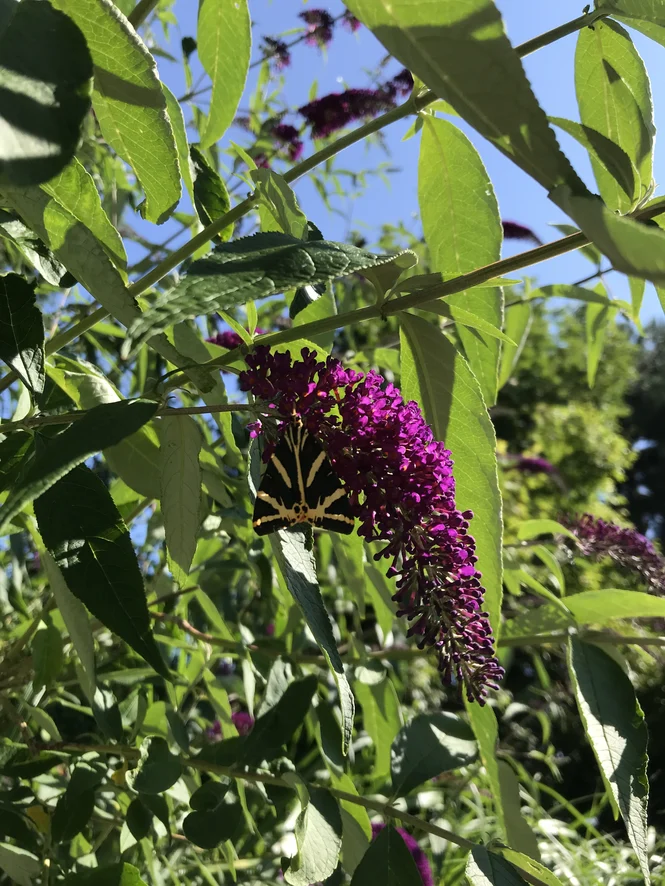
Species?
Euplagia quadripunctaria
